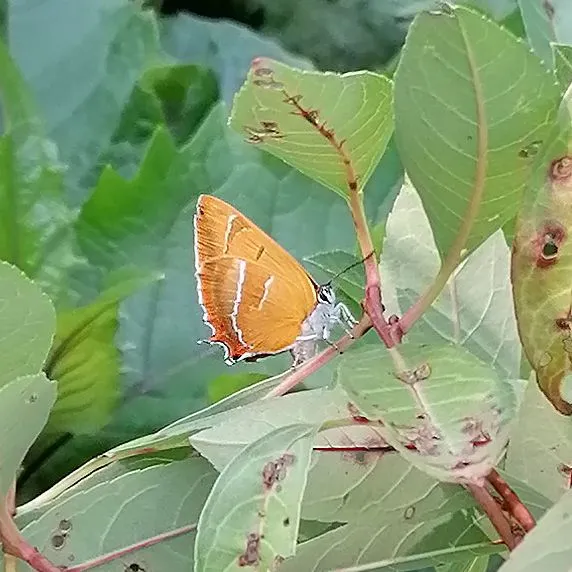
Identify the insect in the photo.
Thecla betulae
